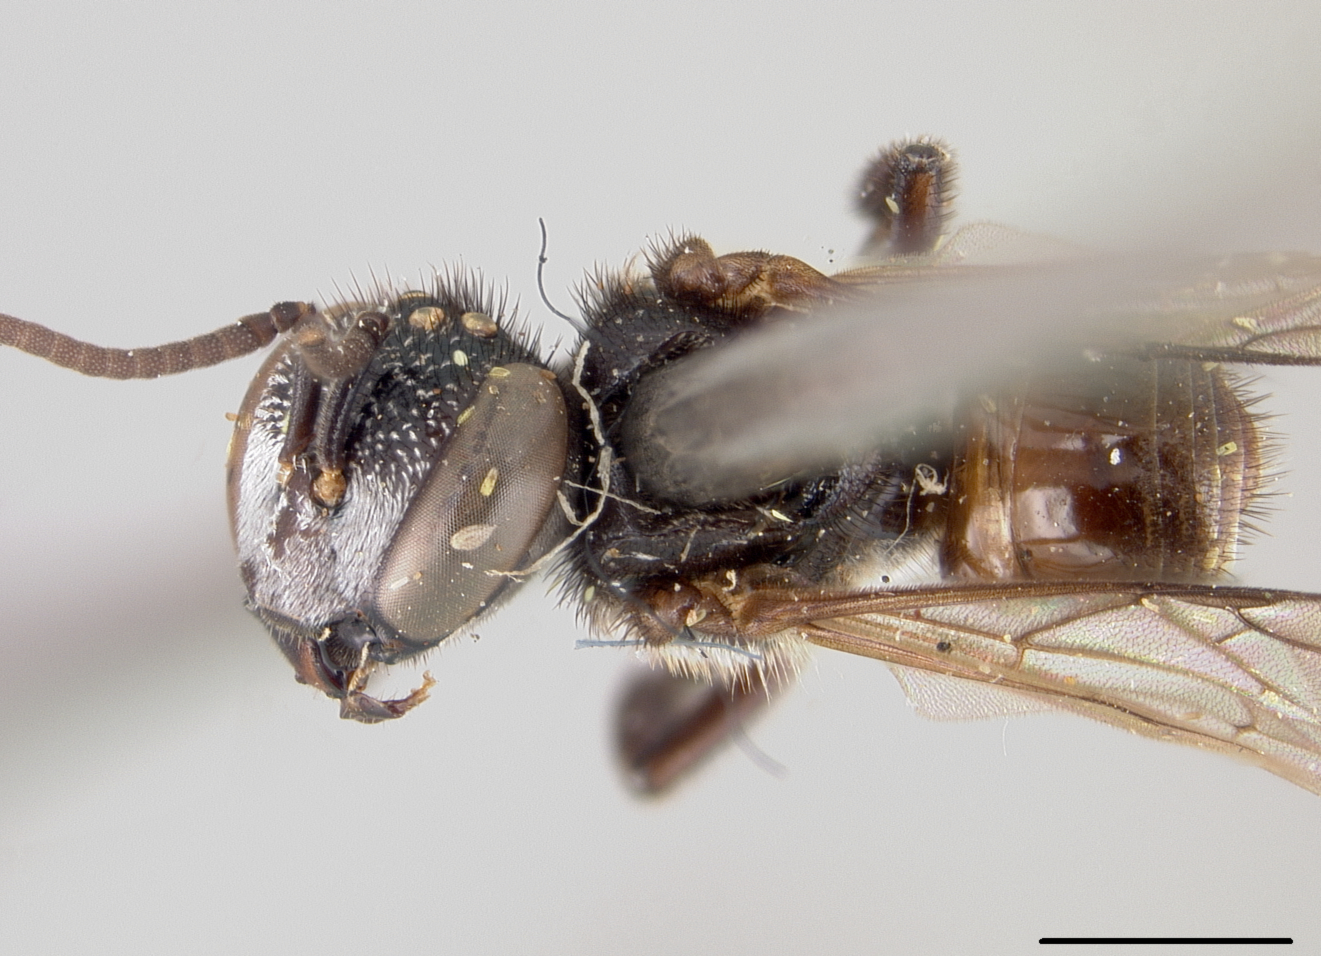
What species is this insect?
Trigona argyrea
